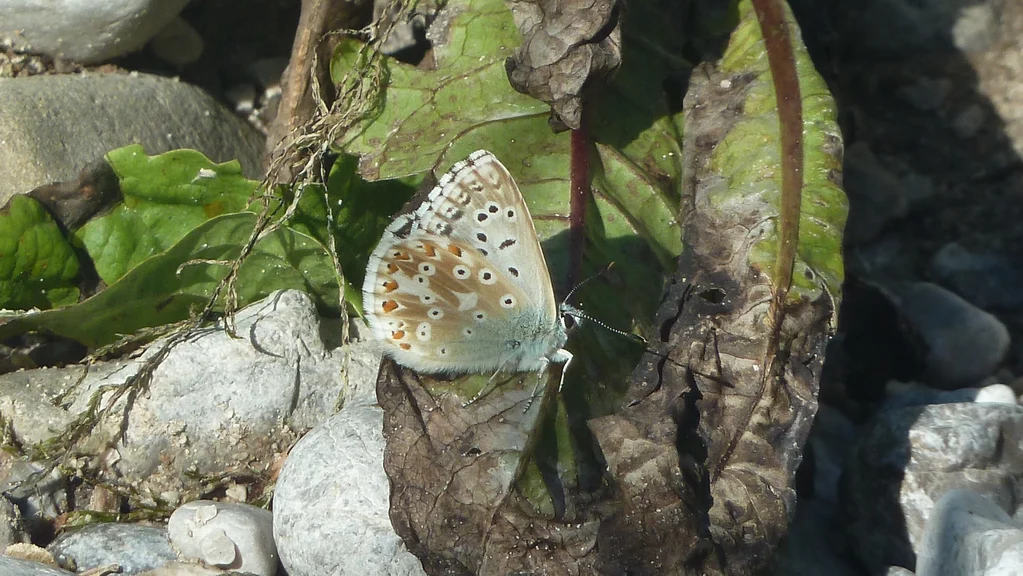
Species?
Lysandra coridon
